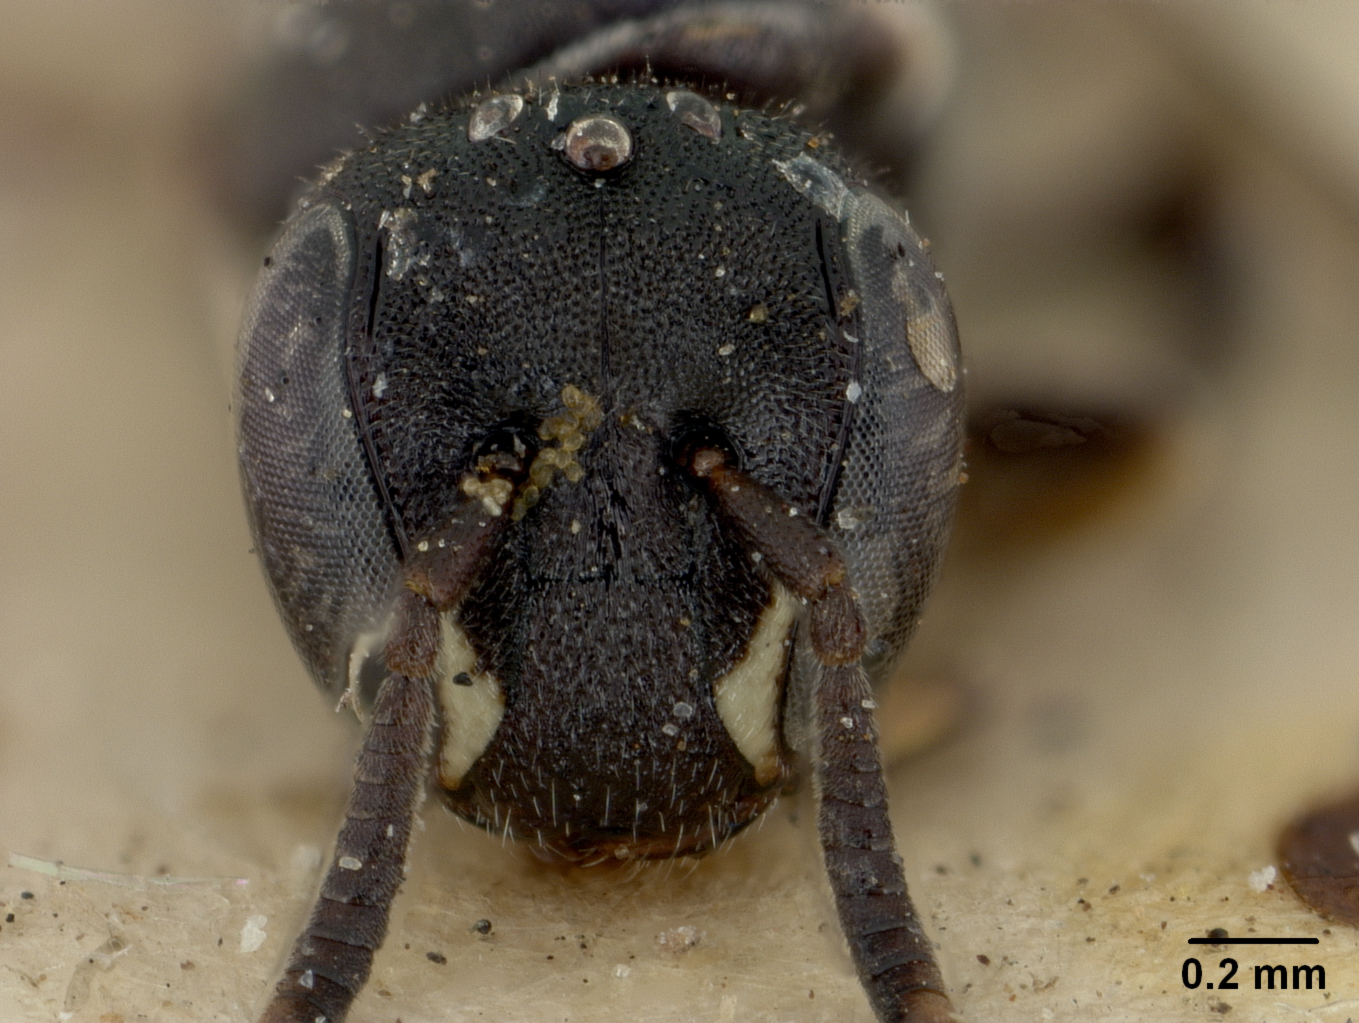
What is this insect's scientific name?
Euryglossa asperithorax
